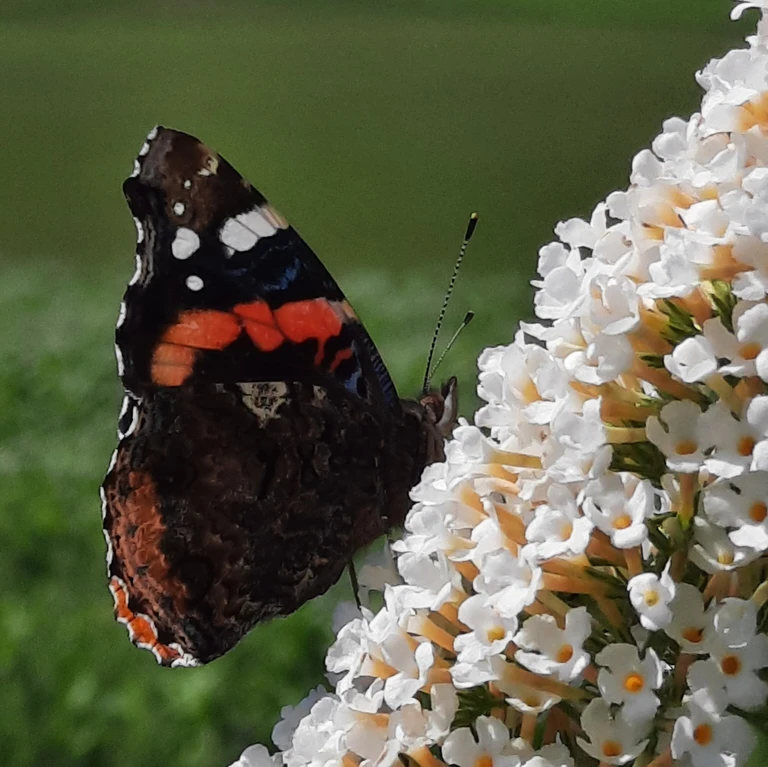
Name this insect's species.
Vanessa atalanta
